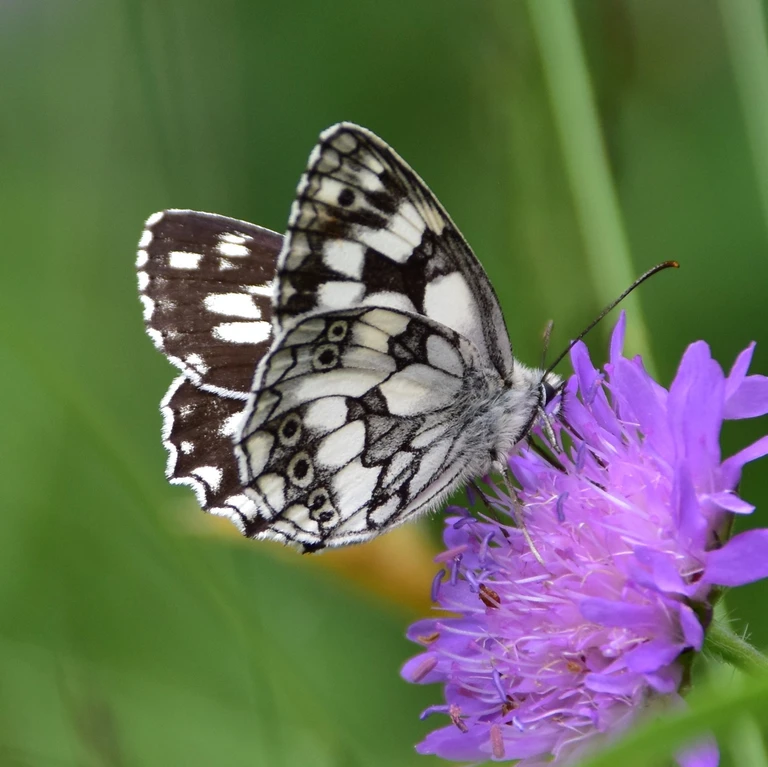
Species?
Melanargia galathea
